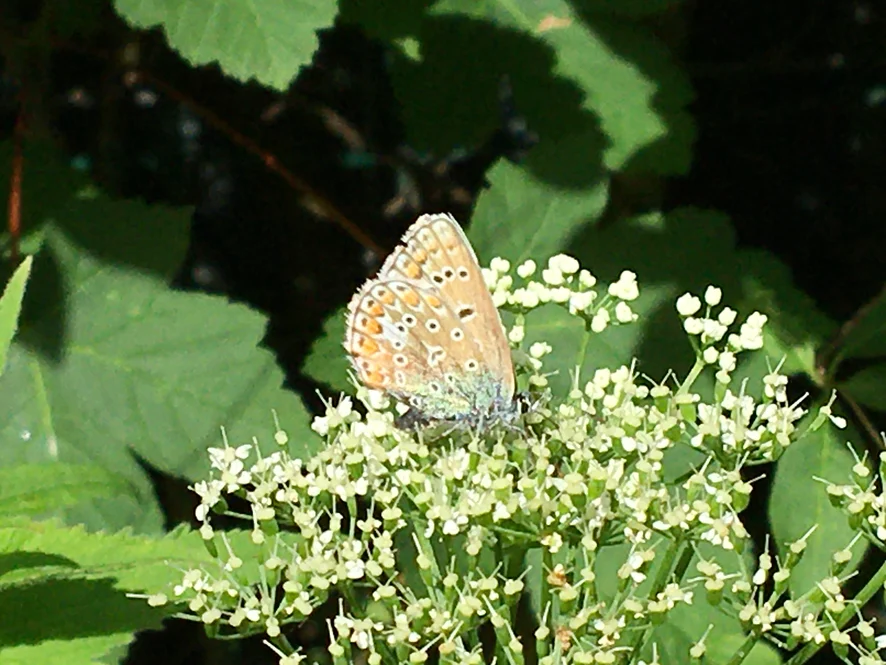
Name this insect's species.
Polyommatus icarus
